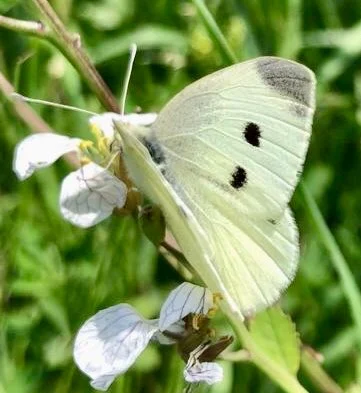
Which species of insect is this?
Pieris rapae
